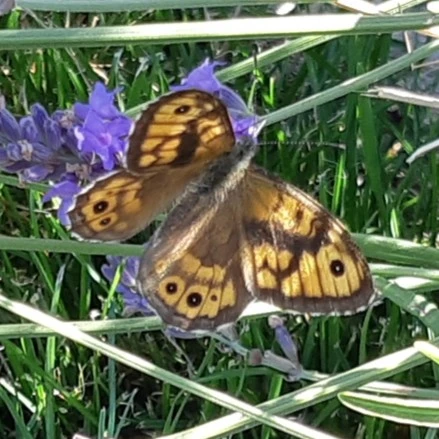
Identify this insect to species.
Lasiommata megera (also Pararge megera)
